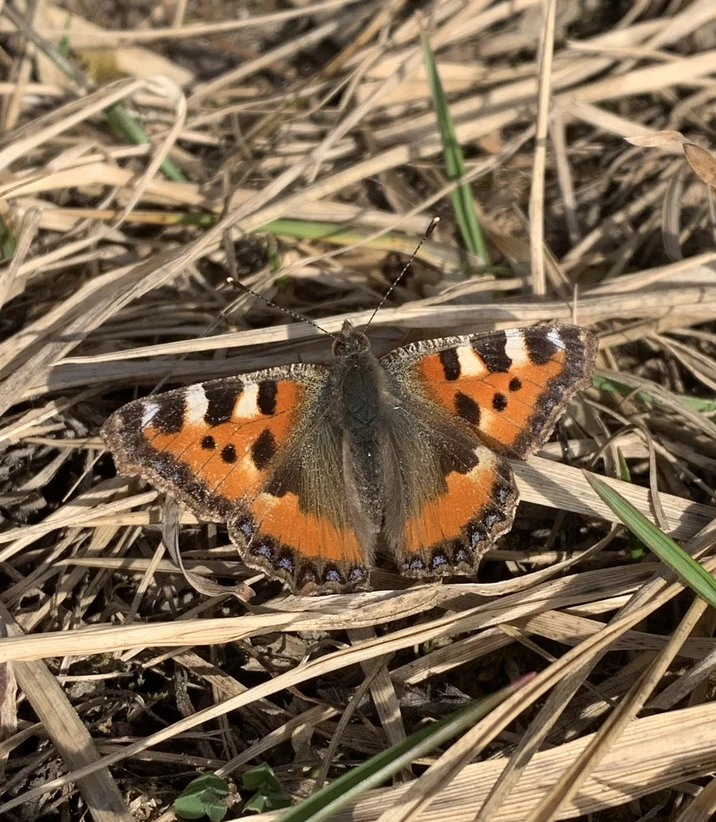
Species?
Aglais urticae
